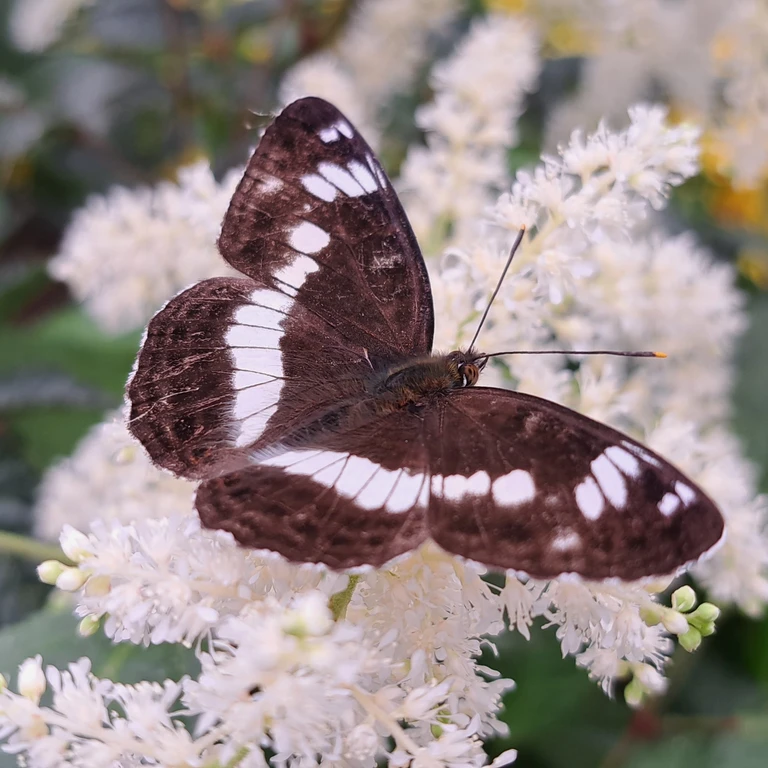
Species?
Limenitis camilla (also Ladoga camilla)
